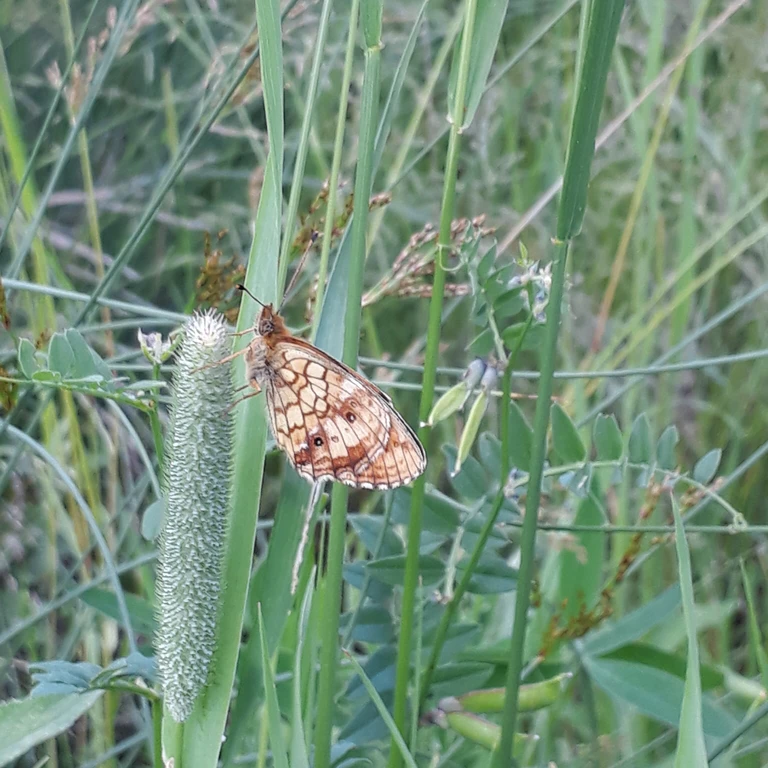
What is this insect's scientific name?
Brenthis ino
